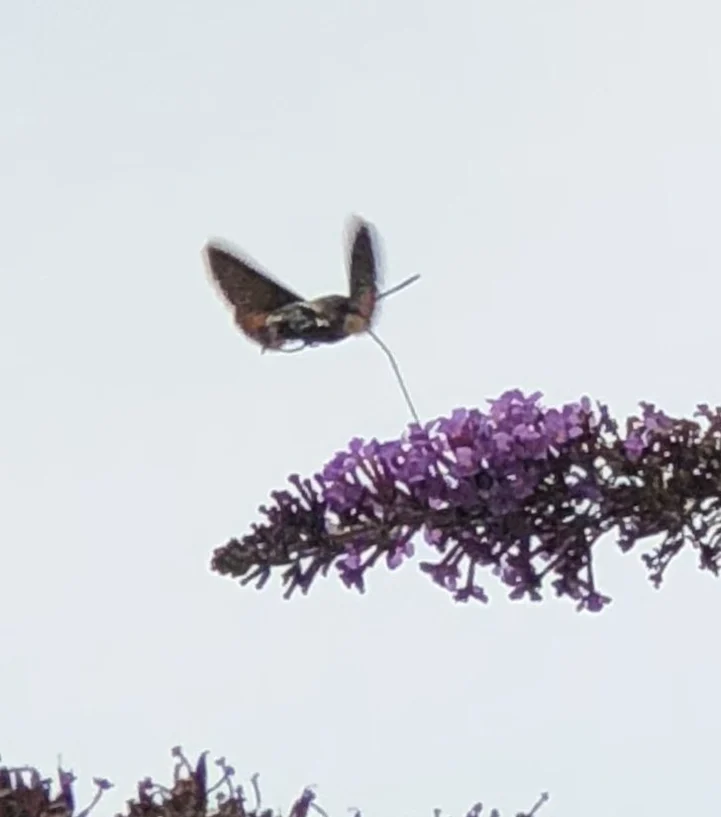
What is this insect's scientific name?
Macroglossum stellatarum
